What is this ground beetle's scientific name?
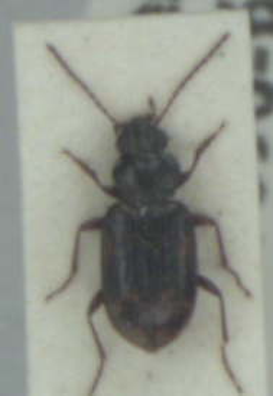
Bembidion varium
